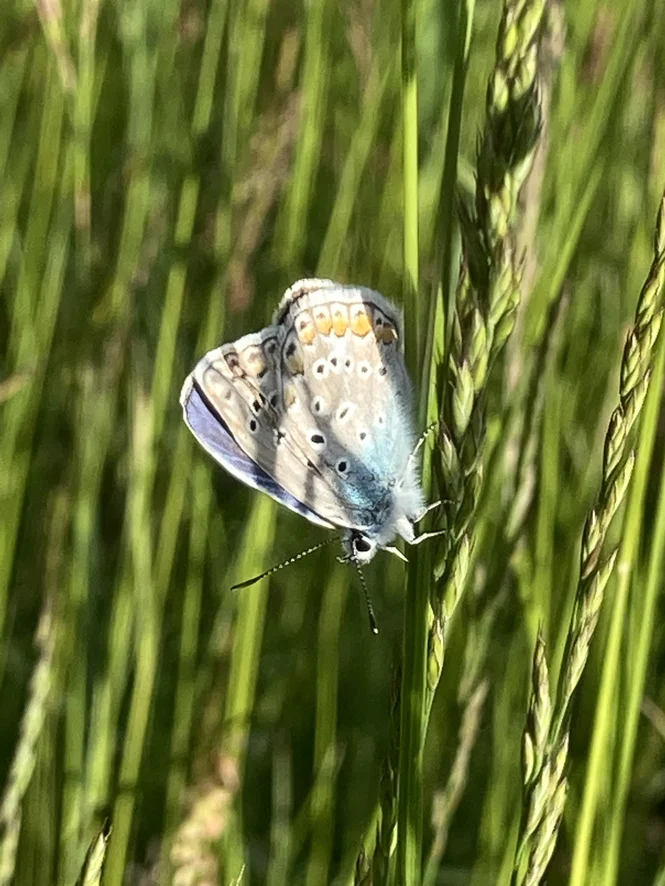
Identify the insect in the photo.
Polyommatus icarus
